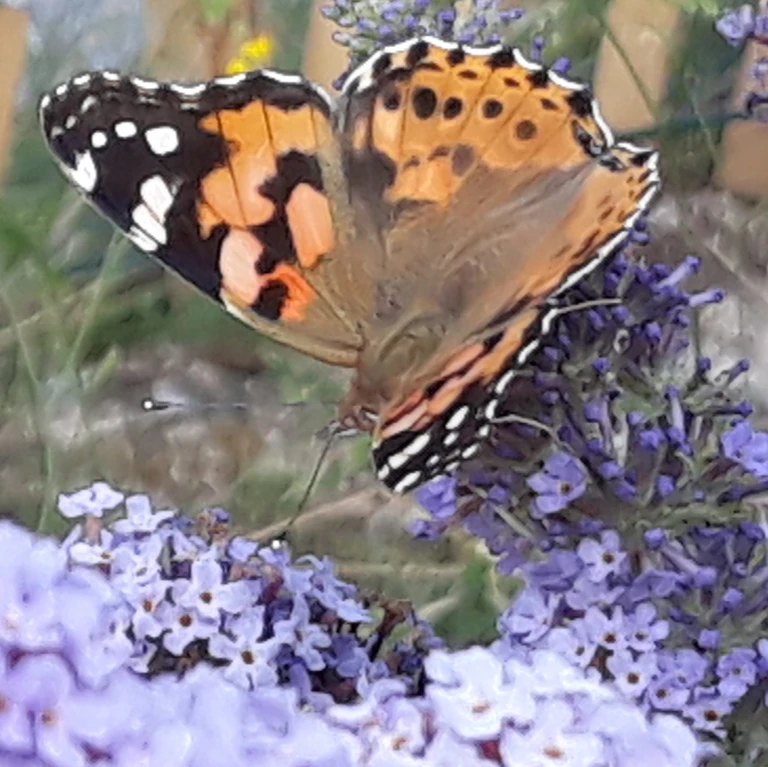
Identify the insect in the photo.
Vanessa cardui
